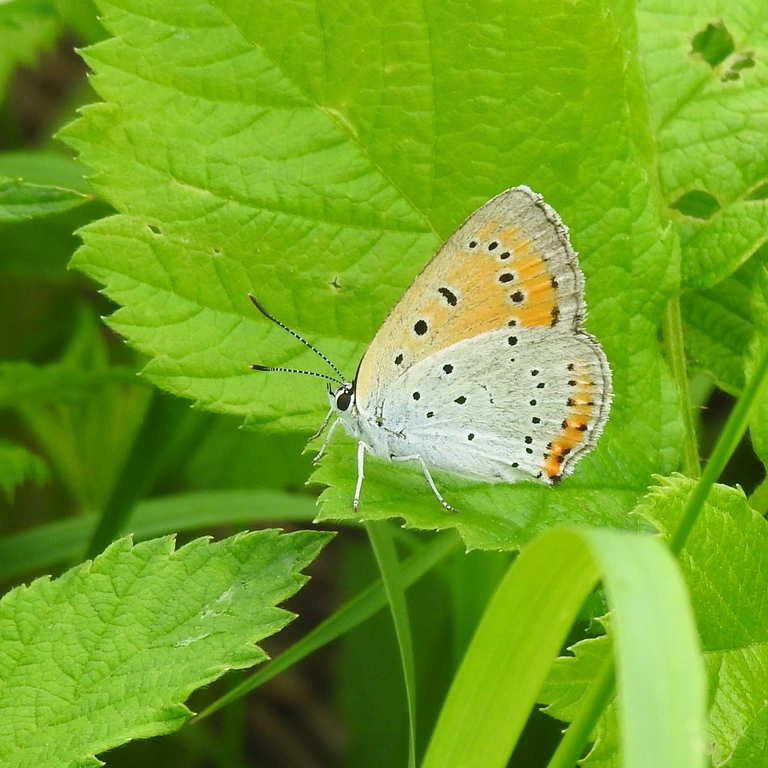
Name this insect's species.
Lycaena dispar
